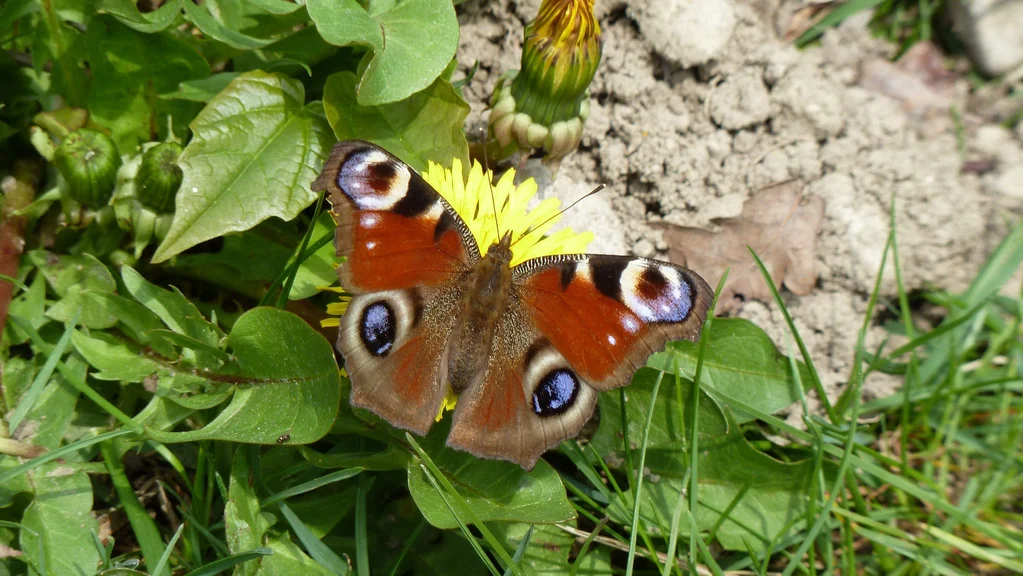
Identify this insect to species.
Aglais io
